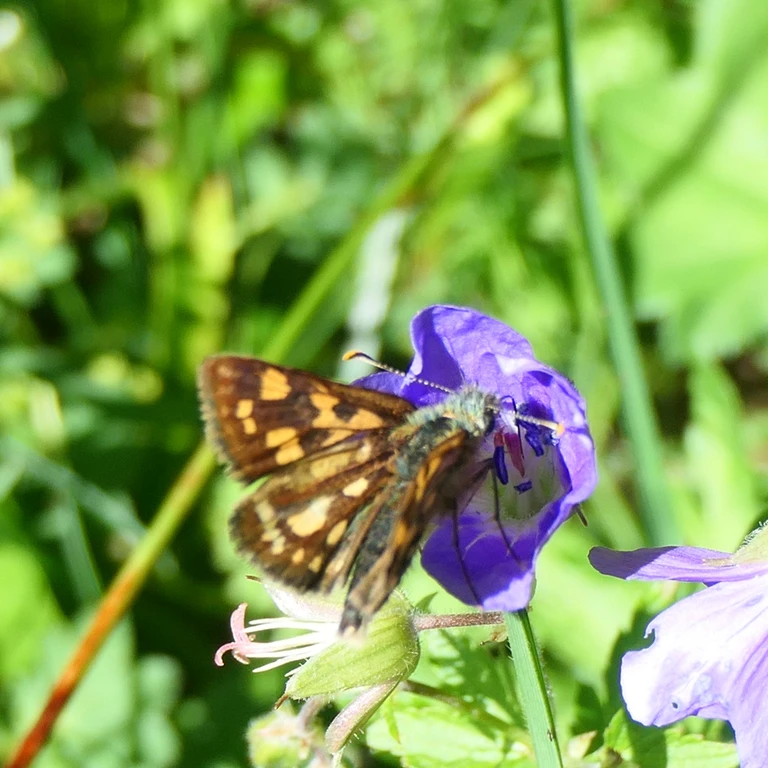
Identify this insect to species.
Carterocephalus palaemon
